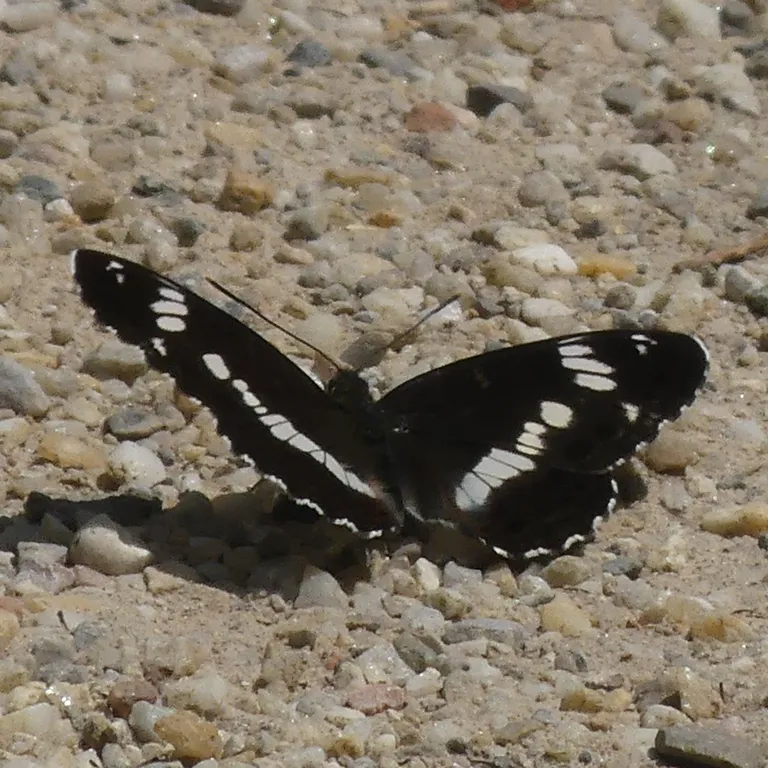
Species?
Limenitis camilla (also Ladoga camilla)
